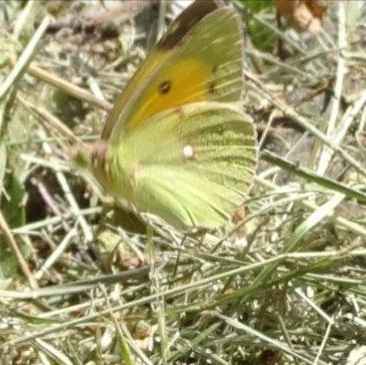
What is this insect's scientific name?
Colias croceus
